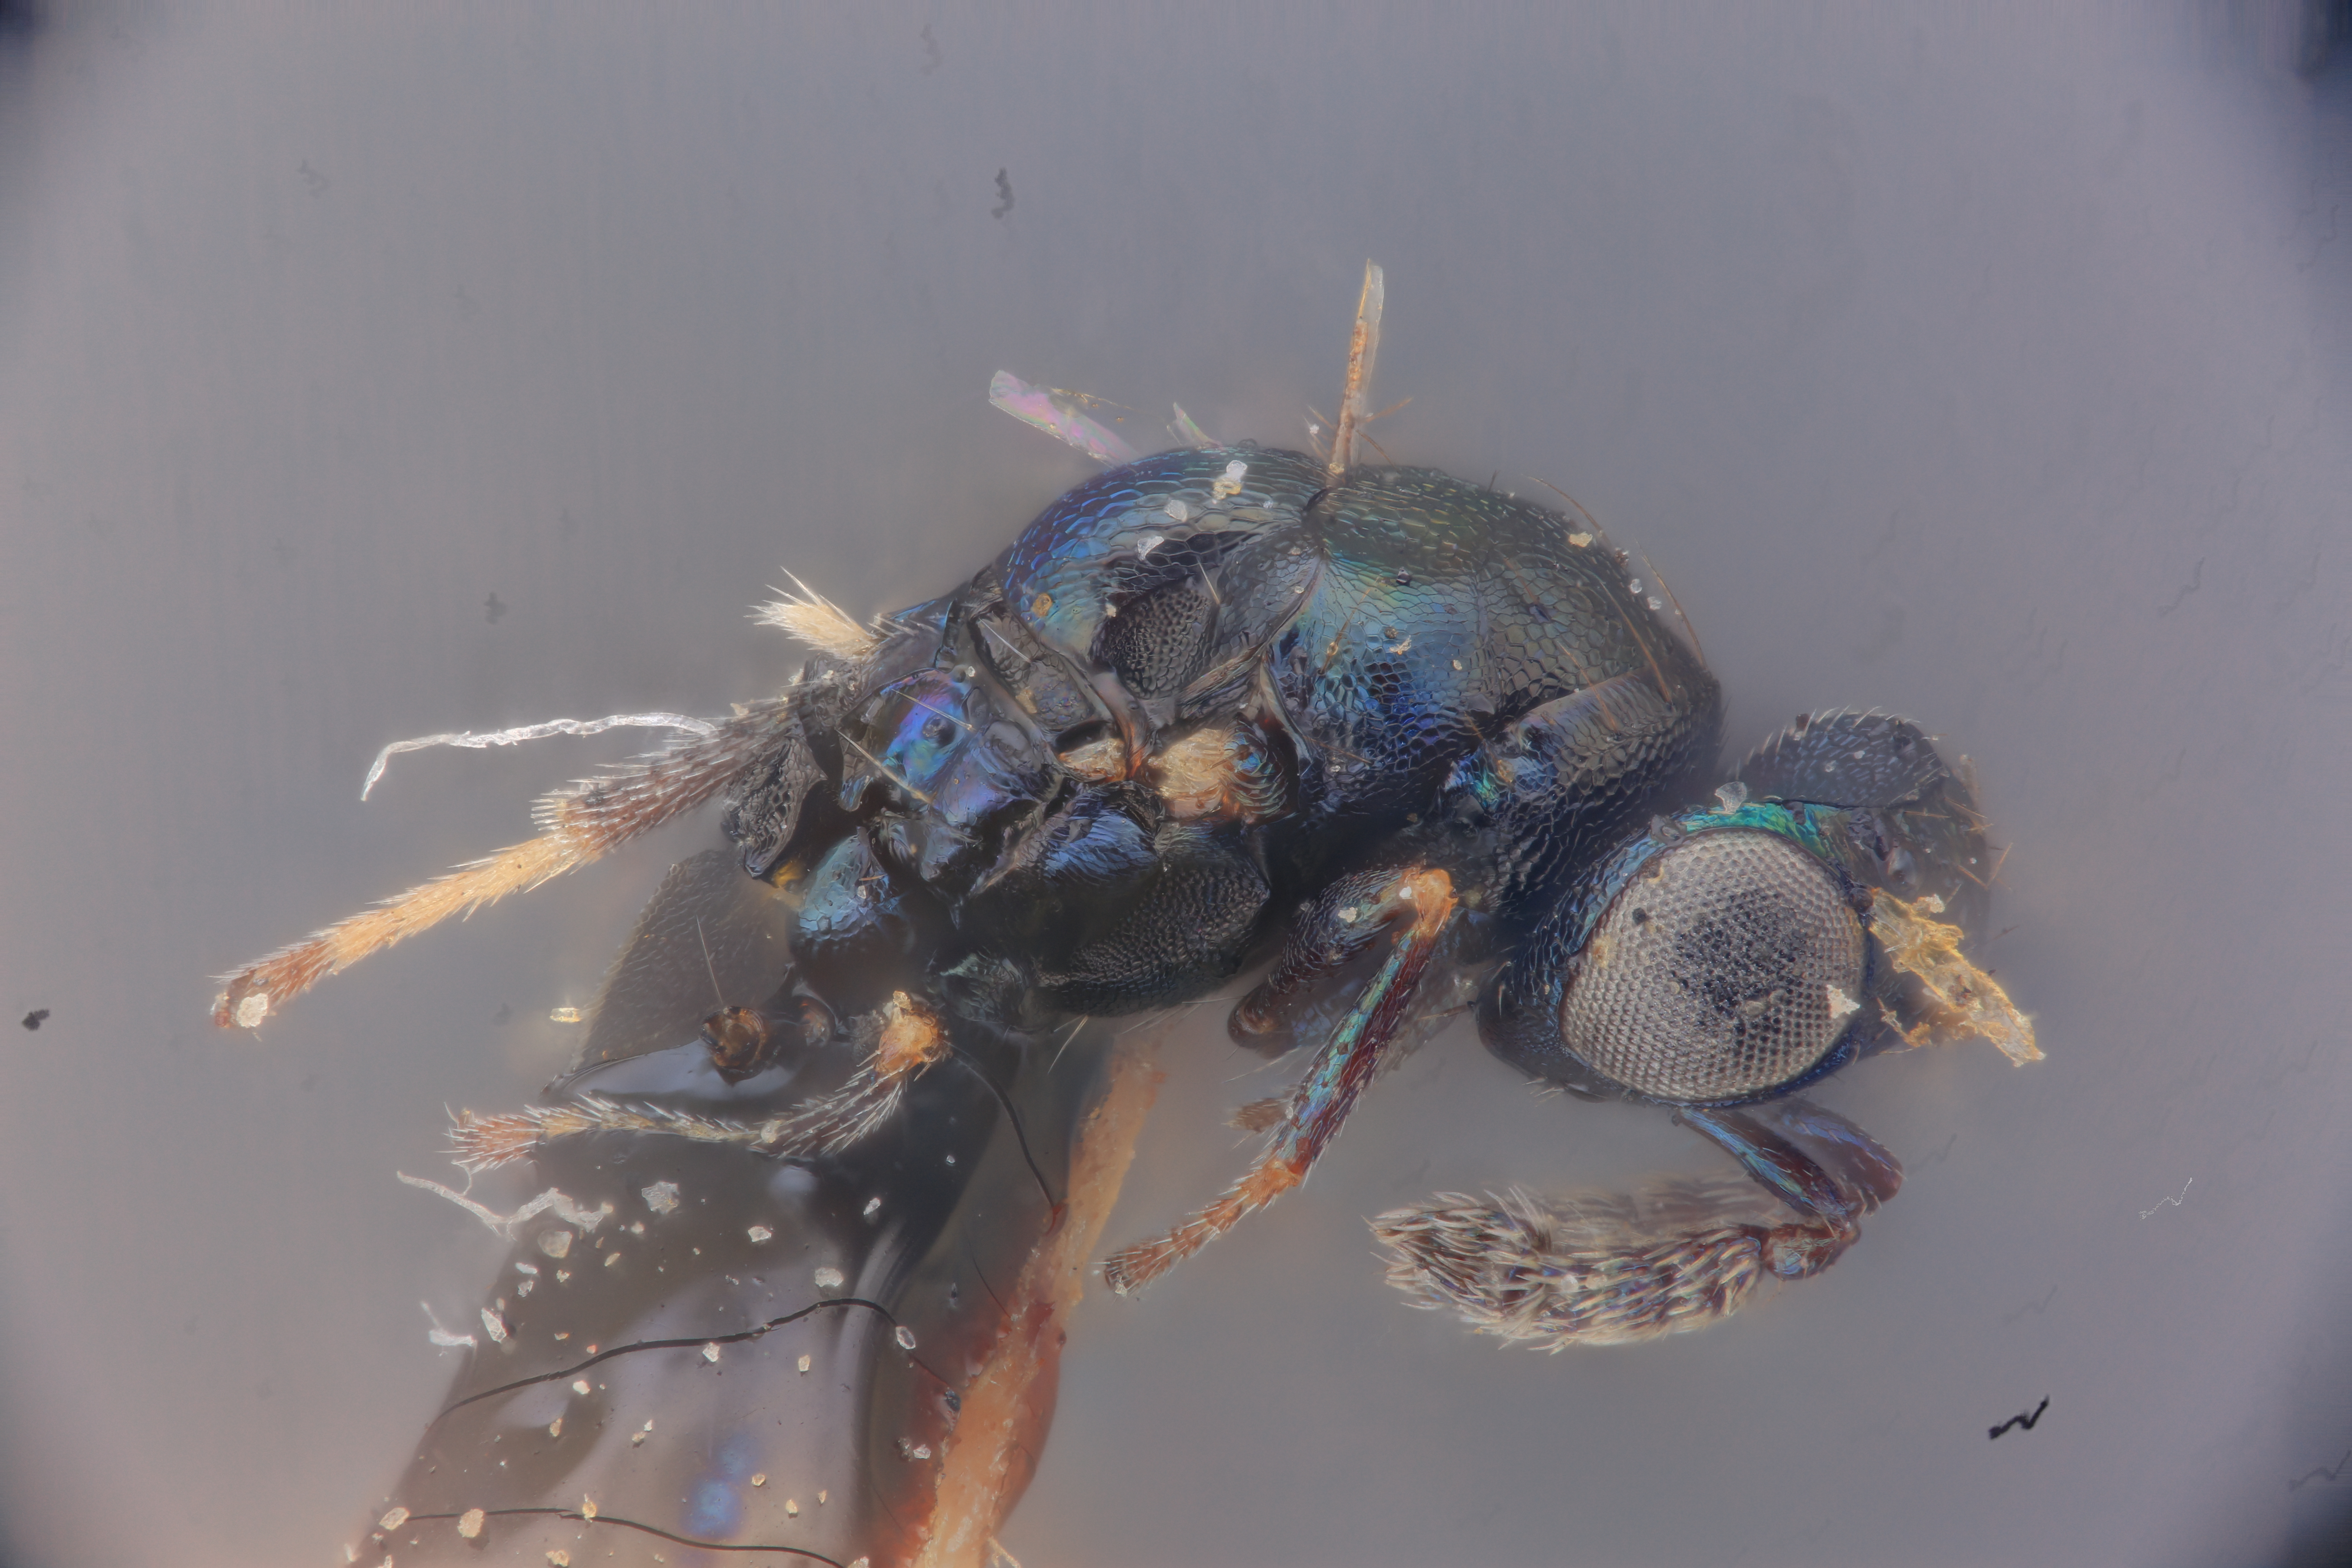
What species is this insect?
Mestocharis wilderi
